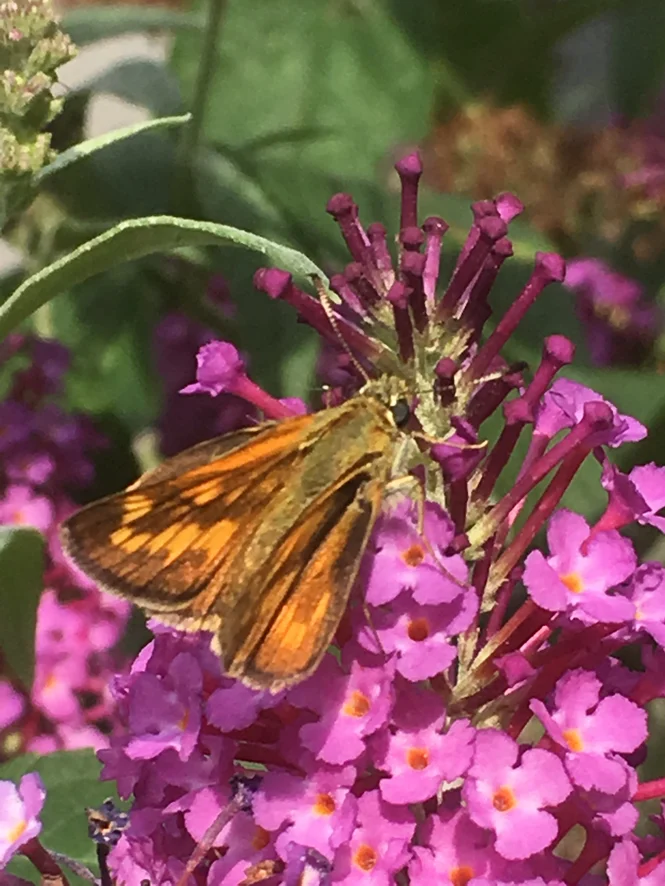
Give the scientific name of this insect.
Ochlodes sylvanus (also Ochlodes venata)
